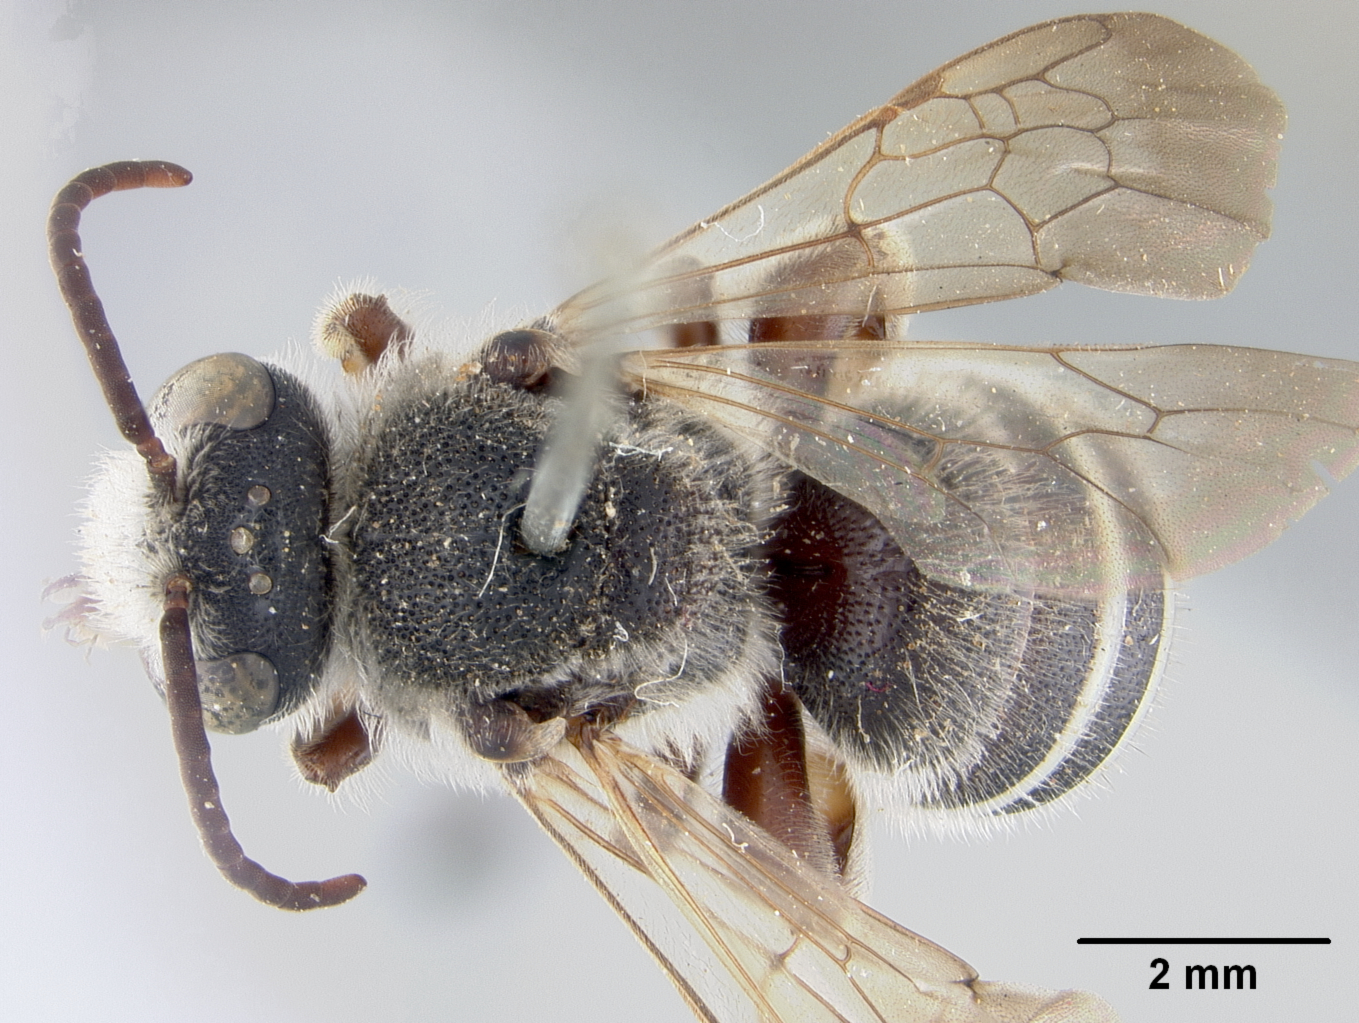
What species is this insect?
Nomia universitatis
